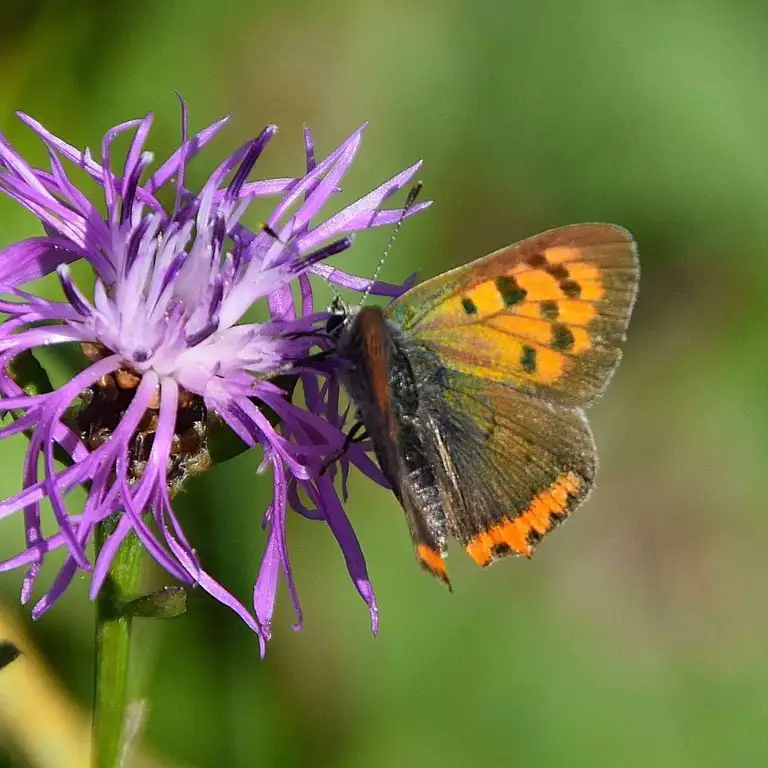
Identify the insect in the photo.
Lycaena phlaeas
